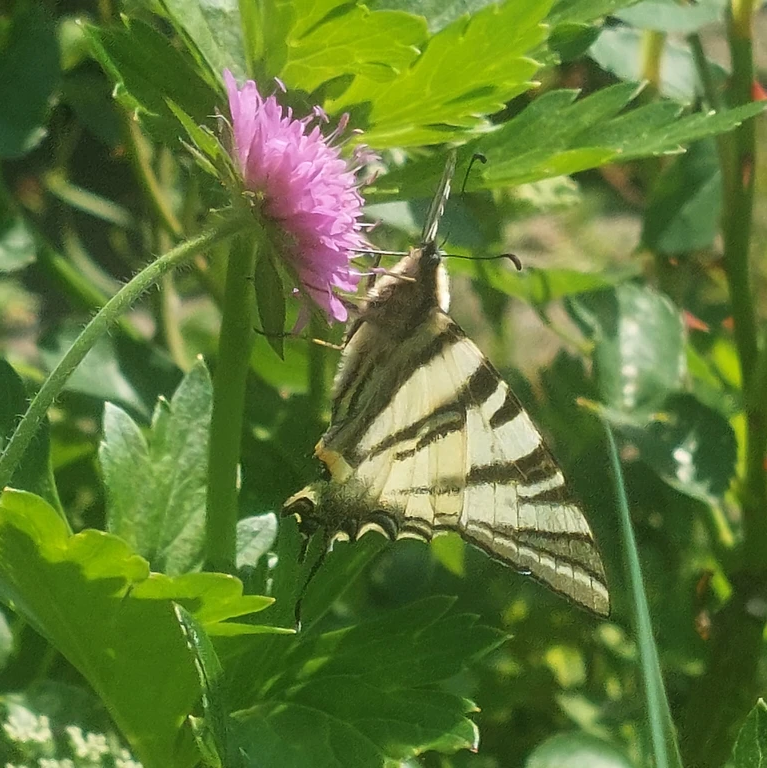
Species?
Iphiclides podalirius
